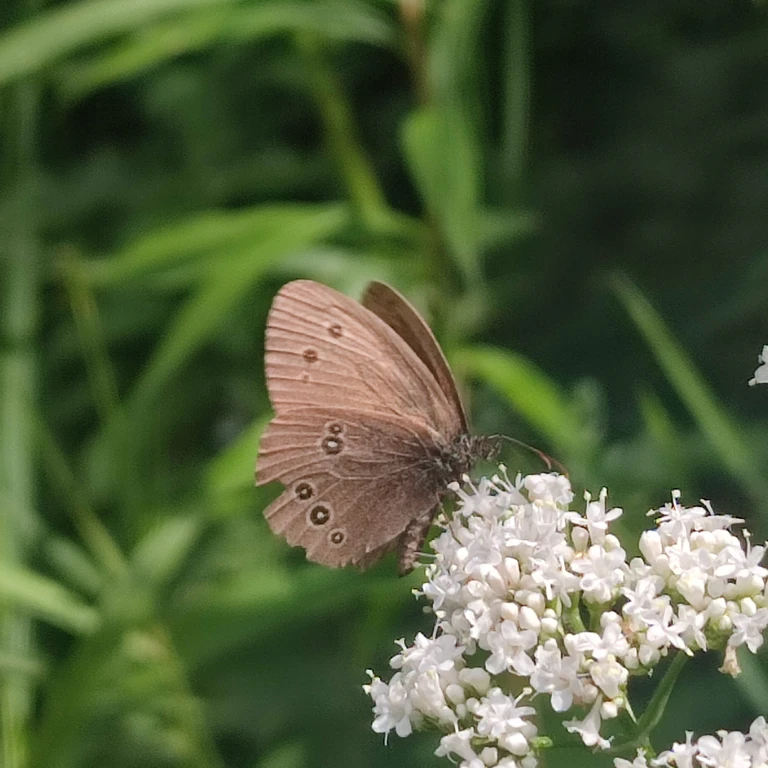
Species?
Aphantopus hyperantus
